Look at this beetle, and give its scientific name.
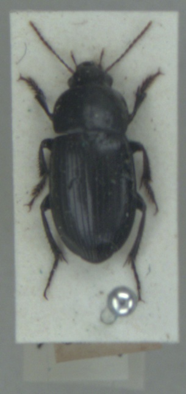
Harpalus serripes
